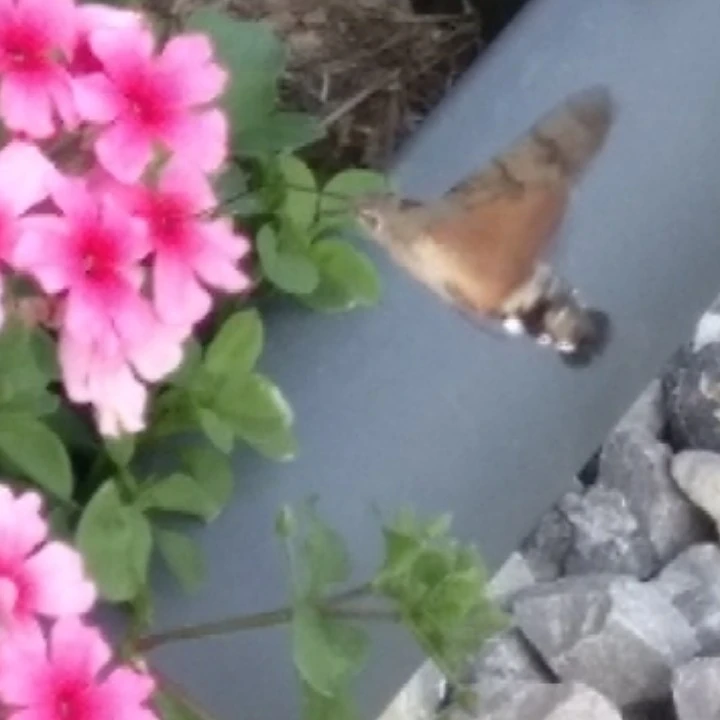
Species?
Macroglossum stellatarum
